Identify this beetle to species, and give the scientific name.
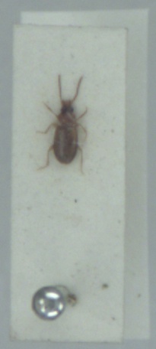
Tachys micros
